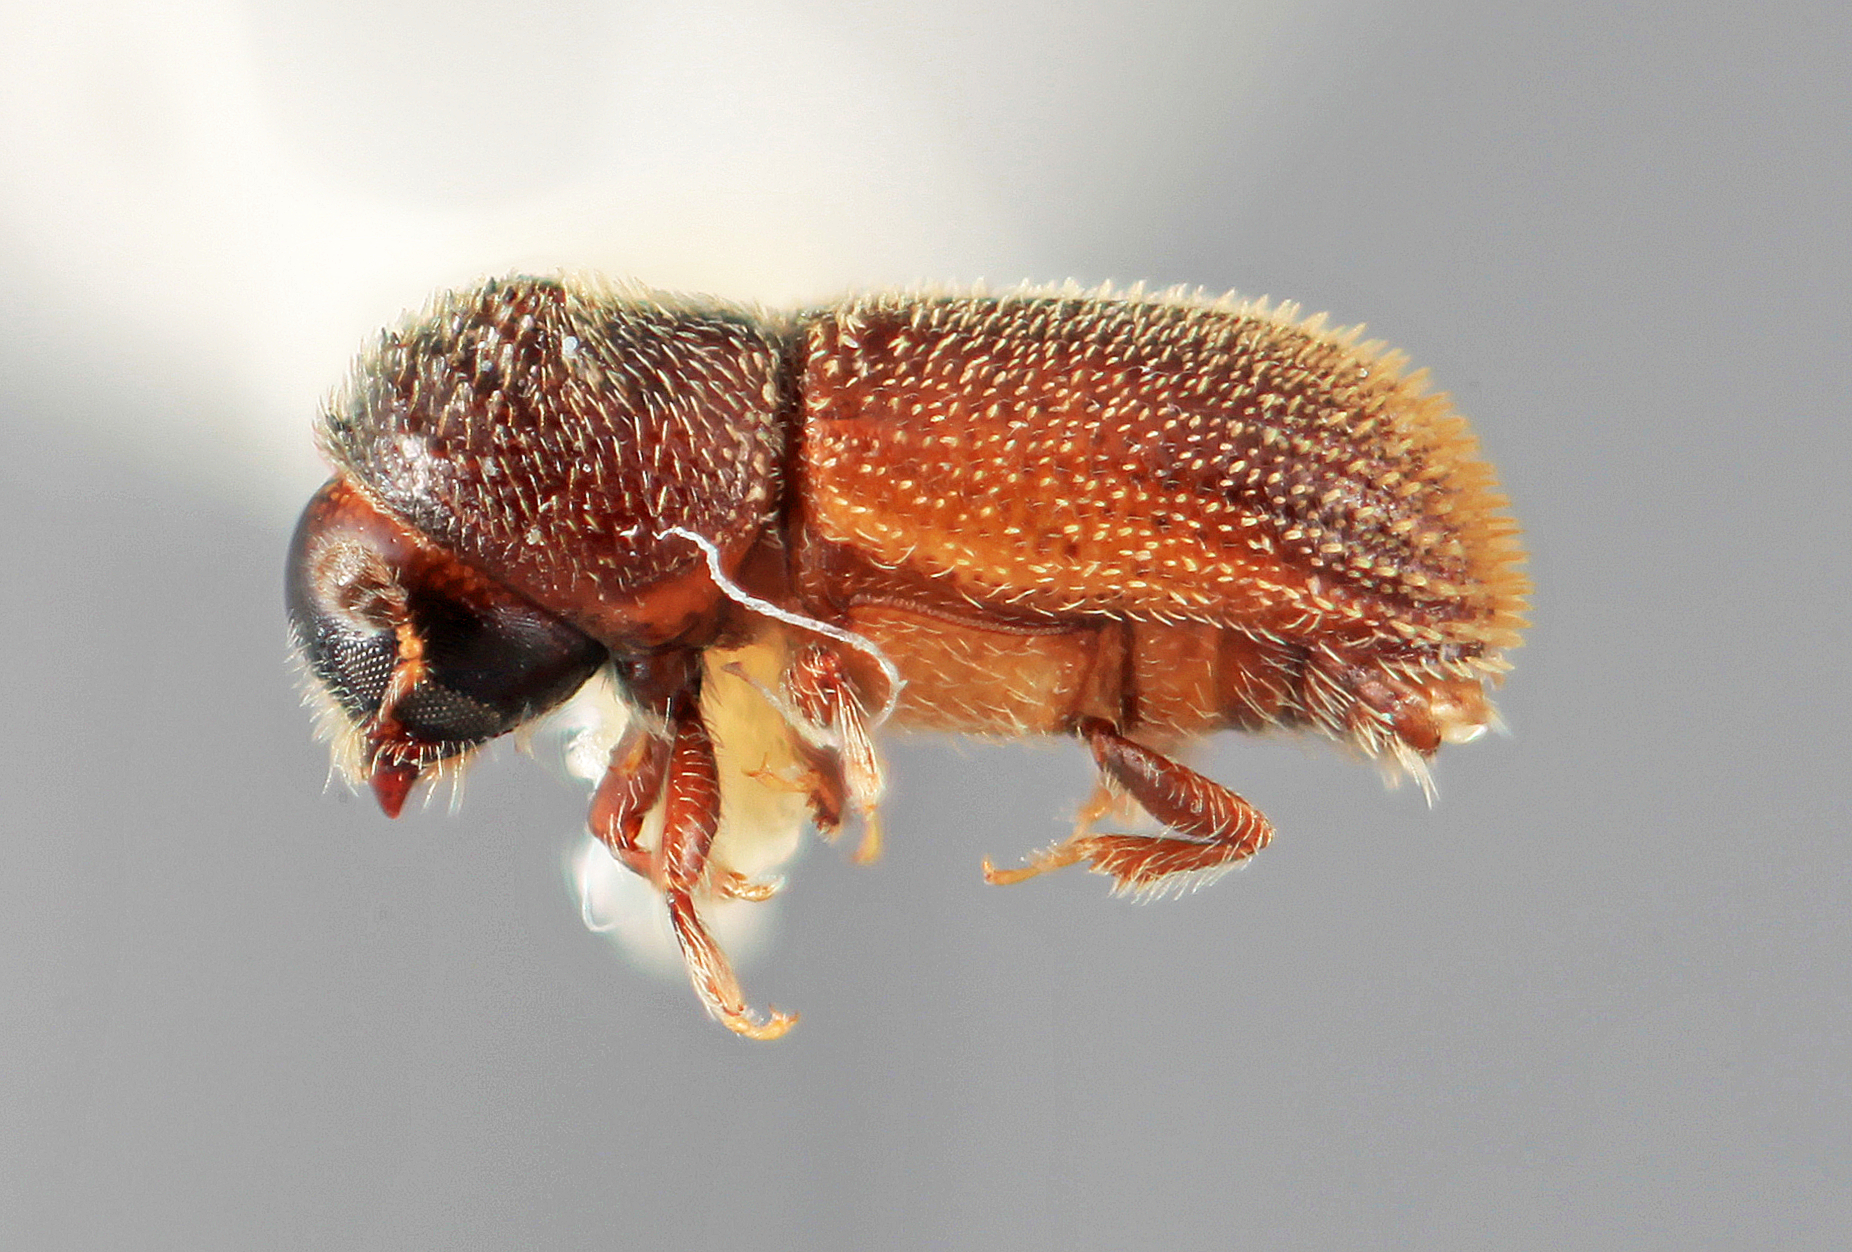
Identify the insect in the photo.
Cryphalomorphus rusticus
